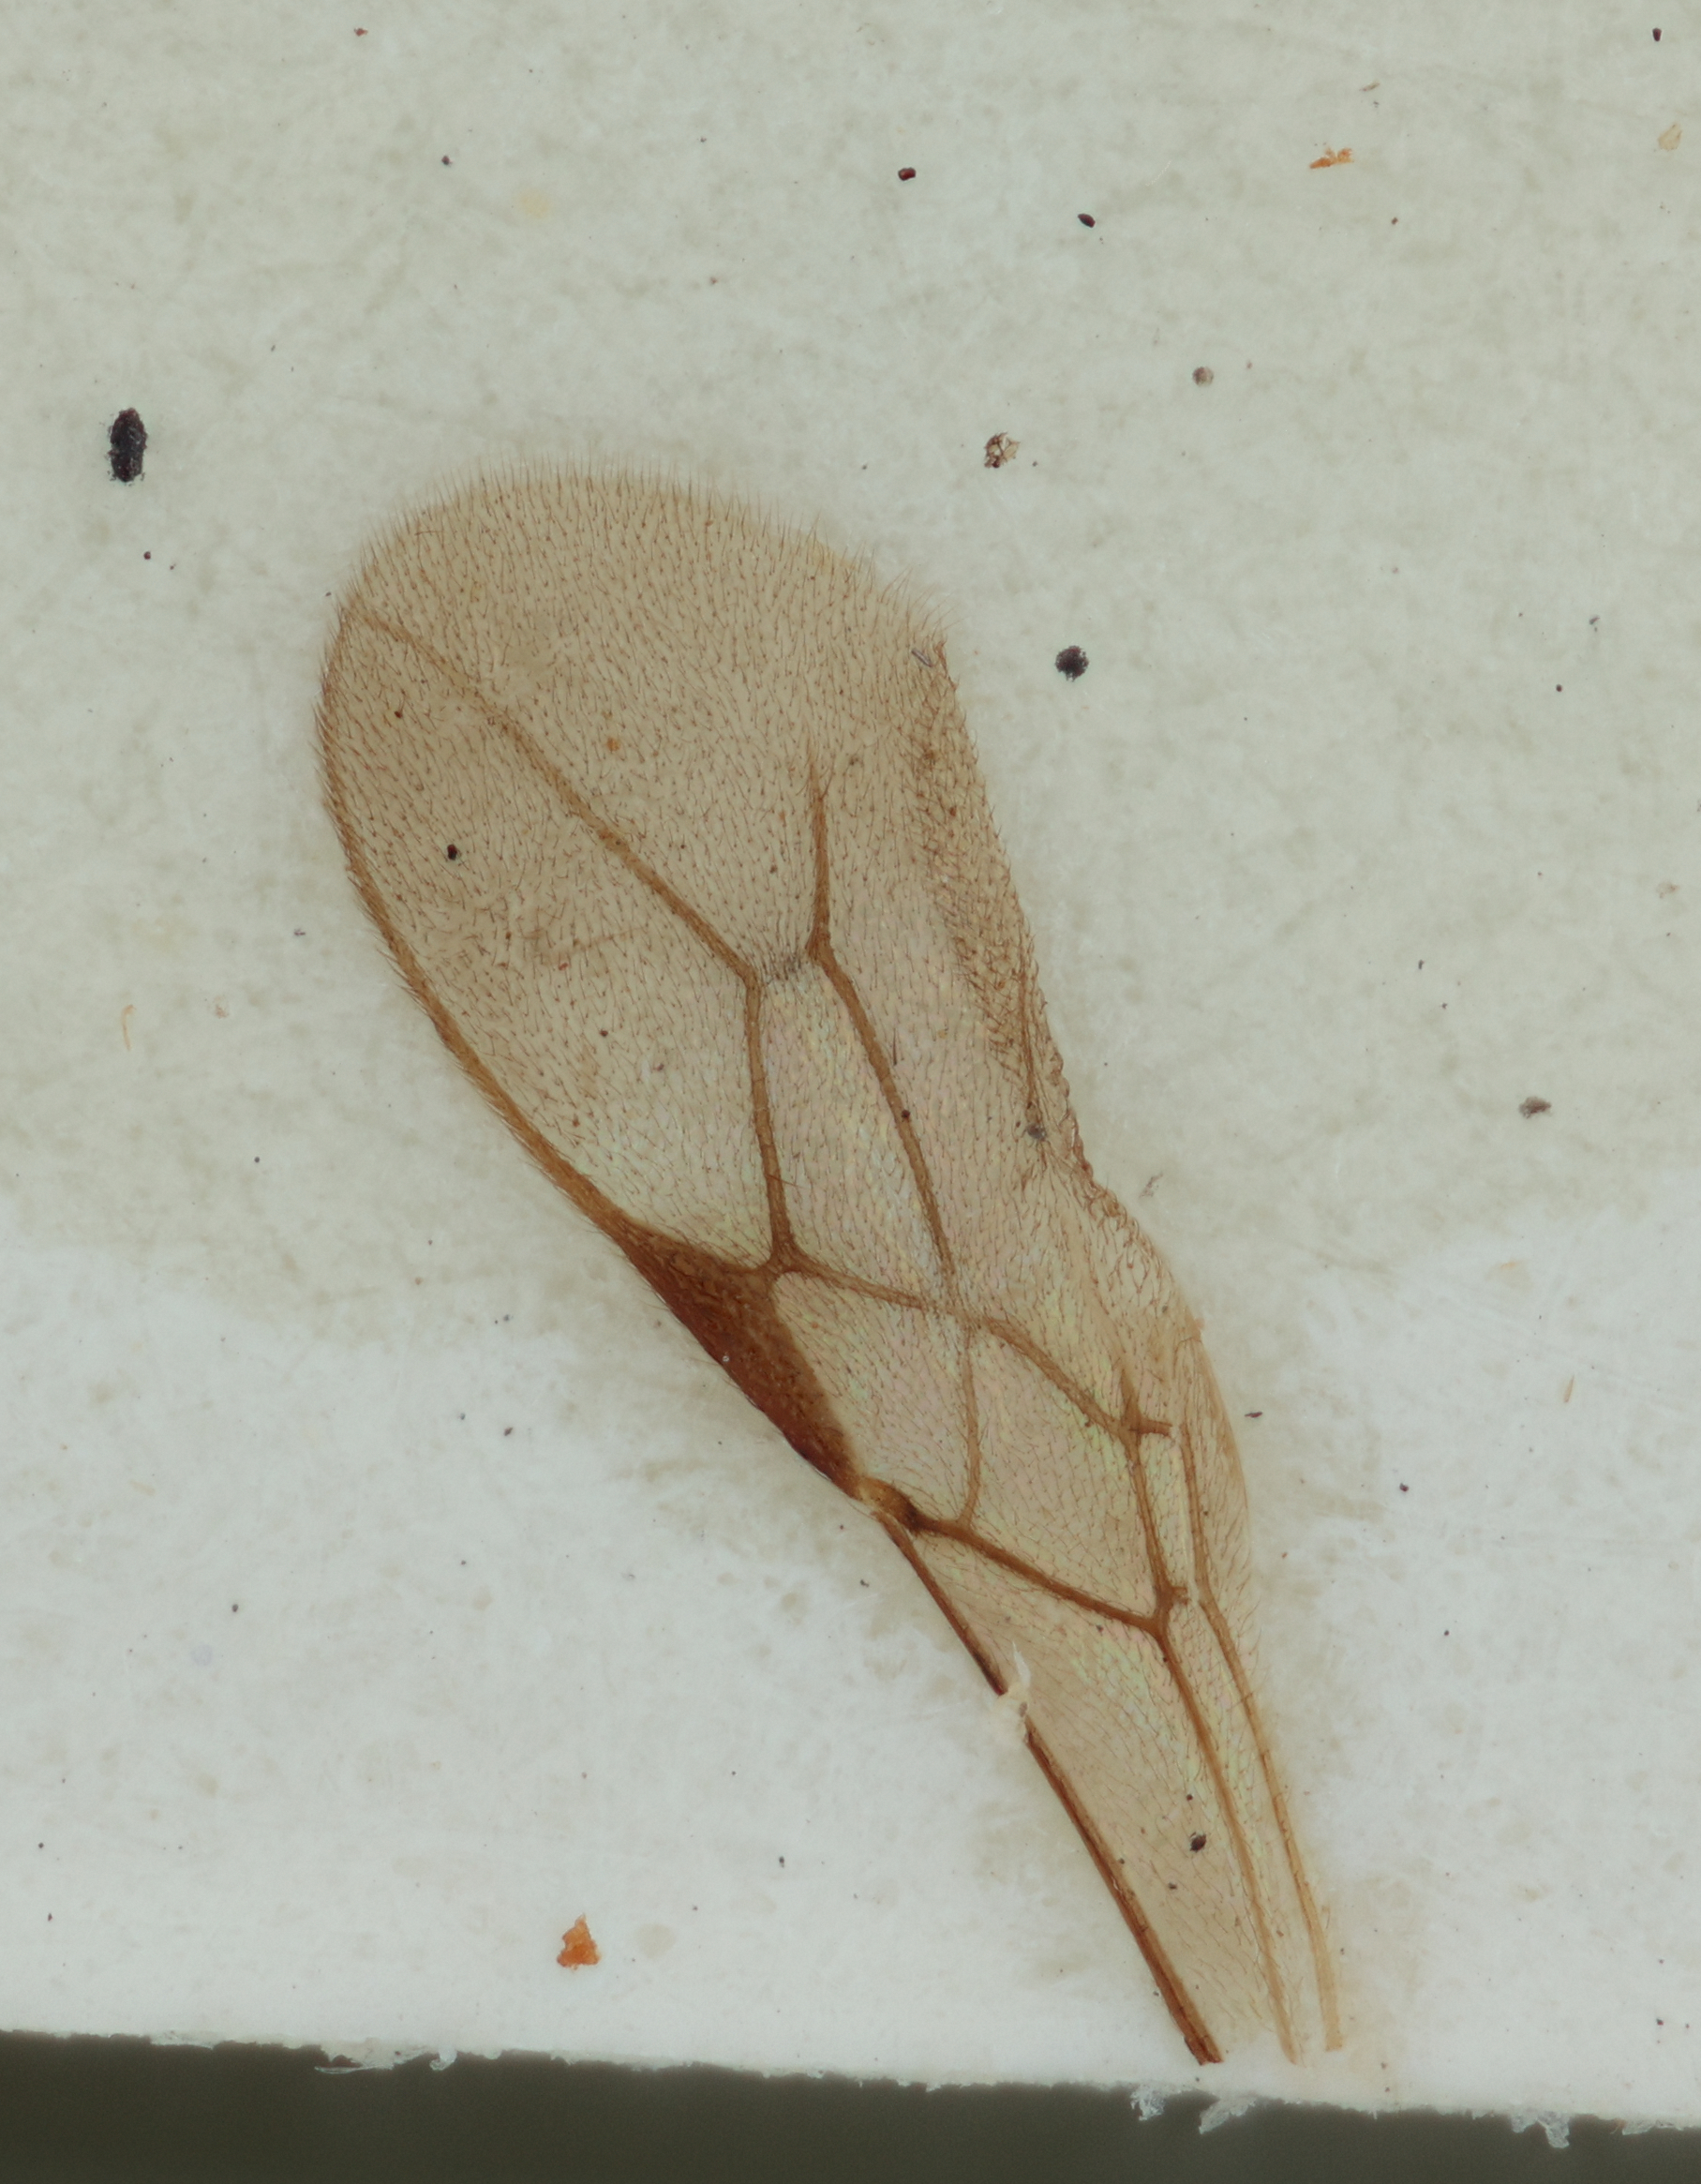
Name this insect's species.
Phaenocarpa reticulata
